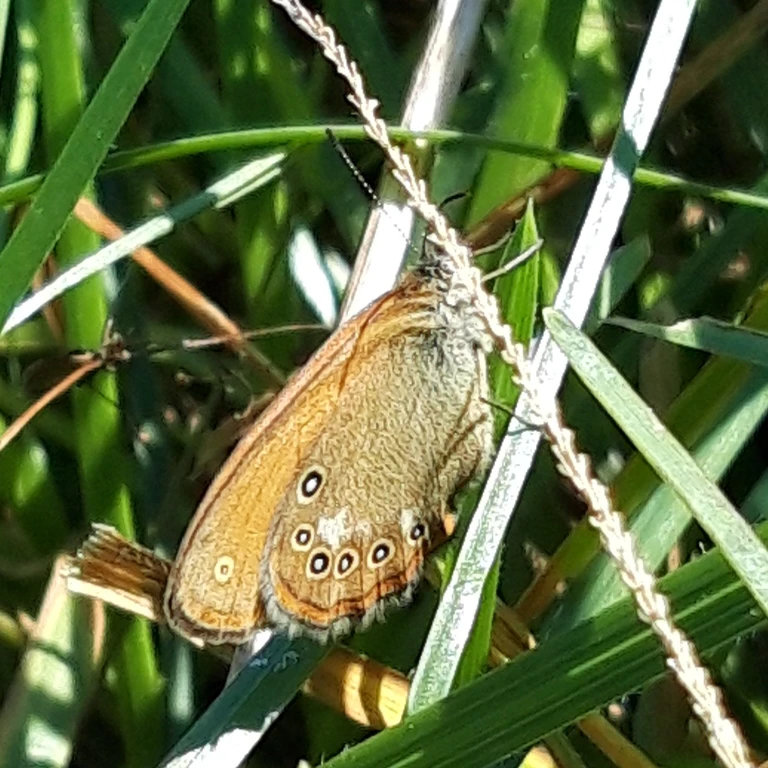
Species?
Coenonympha glycerion (also Coenonympha iphis)
